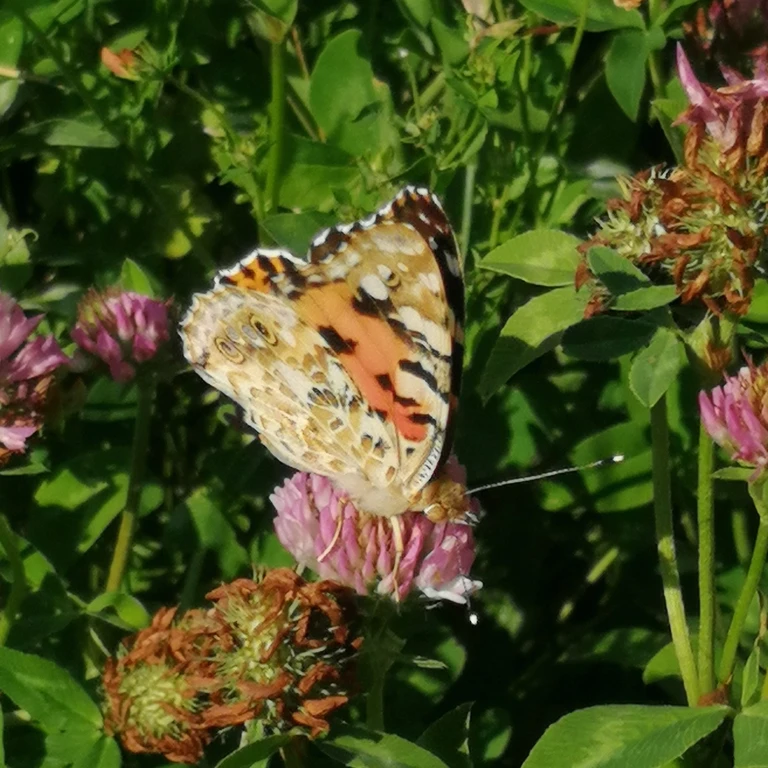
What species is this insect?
Vanessa cardui
